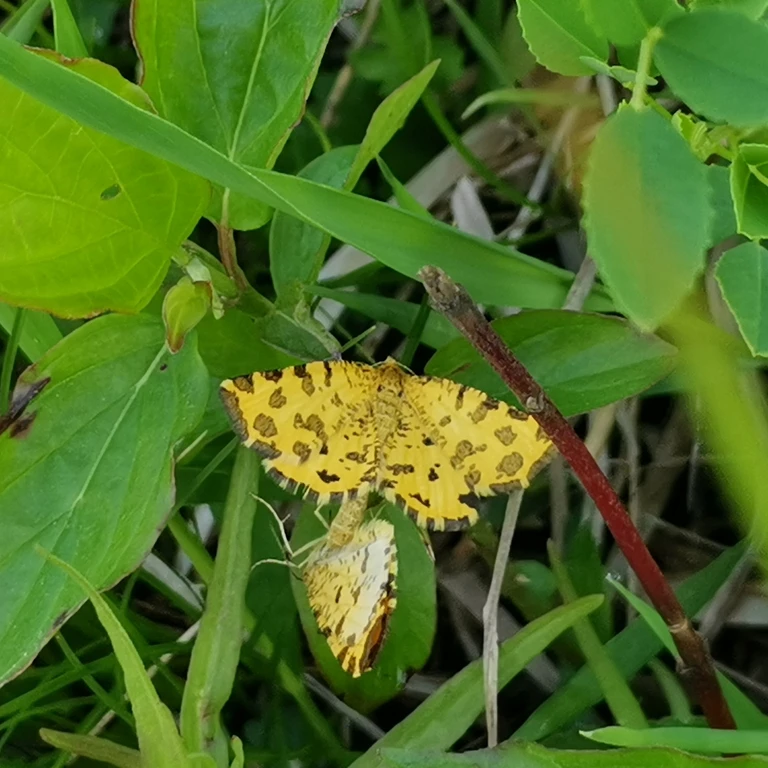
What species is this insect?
Pseudopanthera macularia
